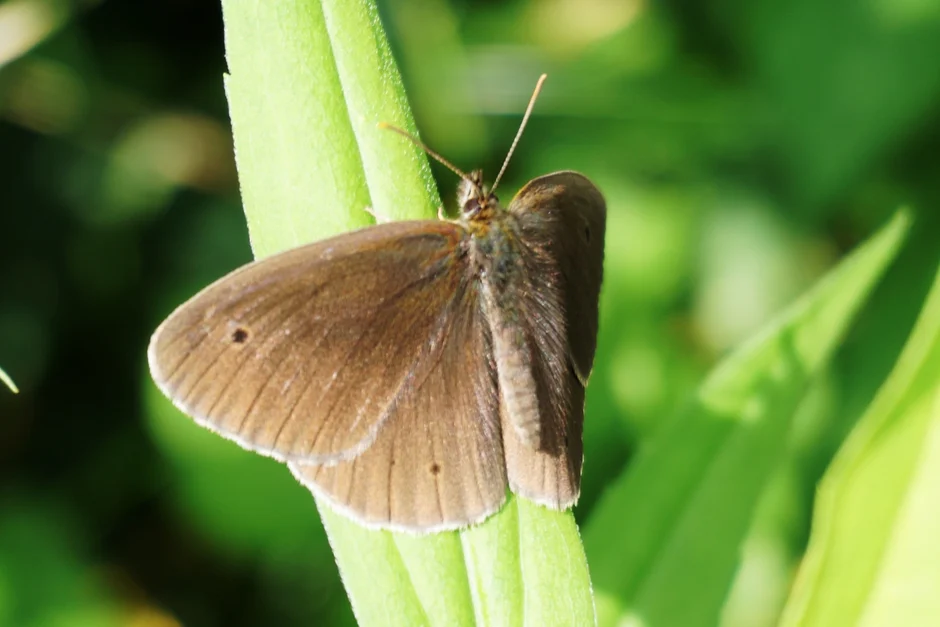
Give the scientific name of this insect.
Maniola jurtina
